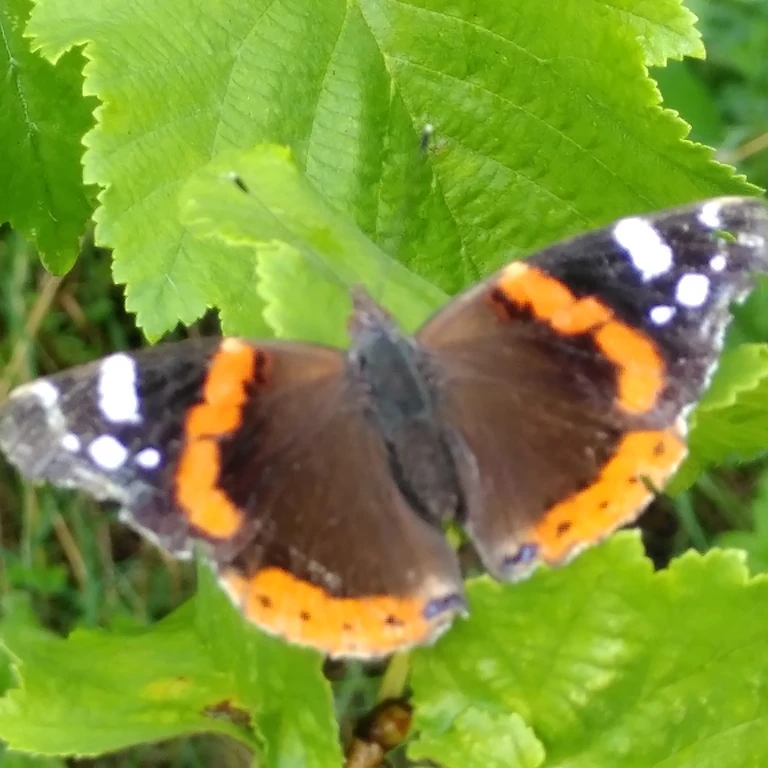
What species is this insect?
Vanessa atalanta
